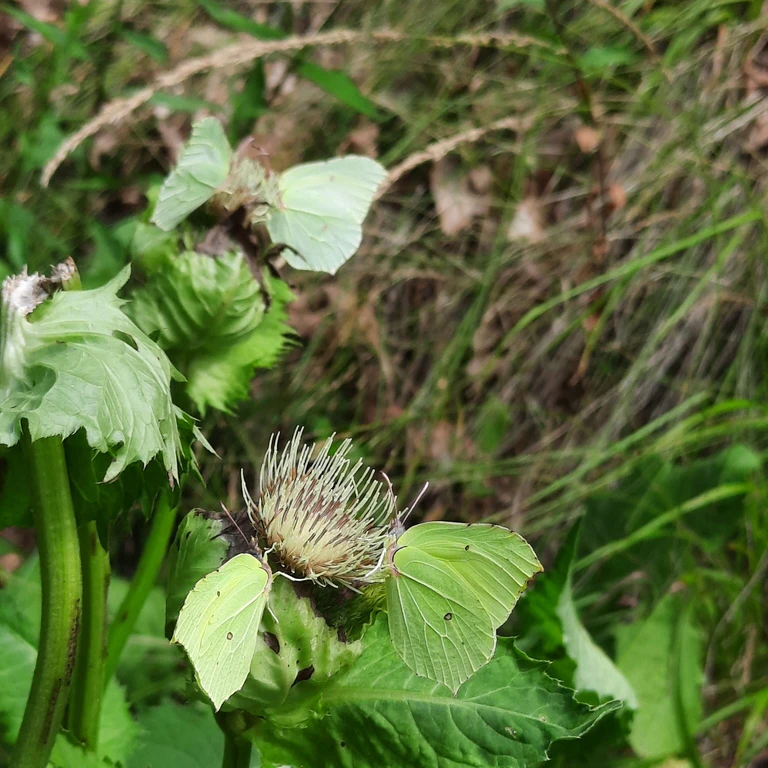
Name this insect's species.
Gonepteryx rhamni
